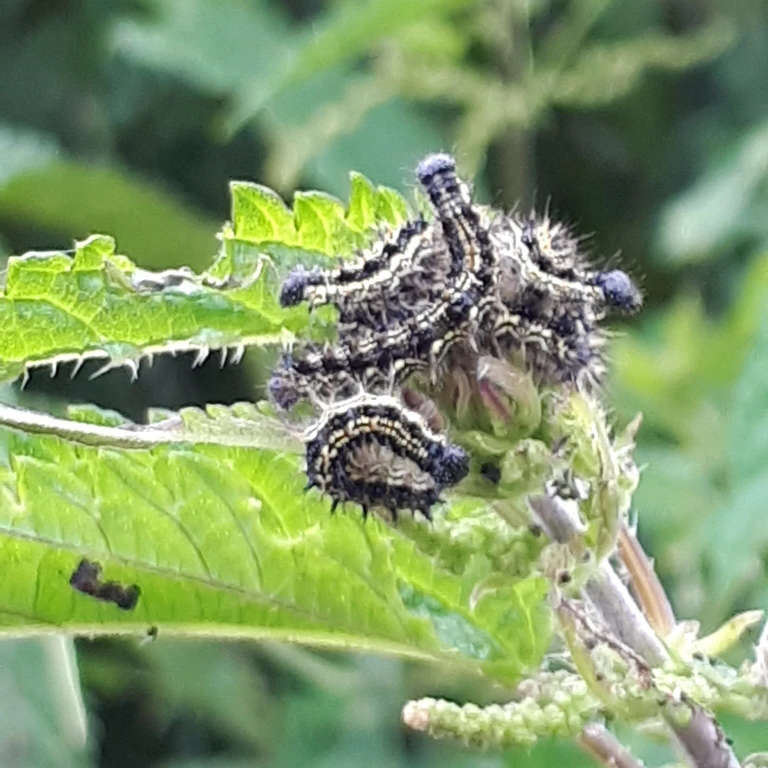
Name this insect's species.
Aglais urticae
